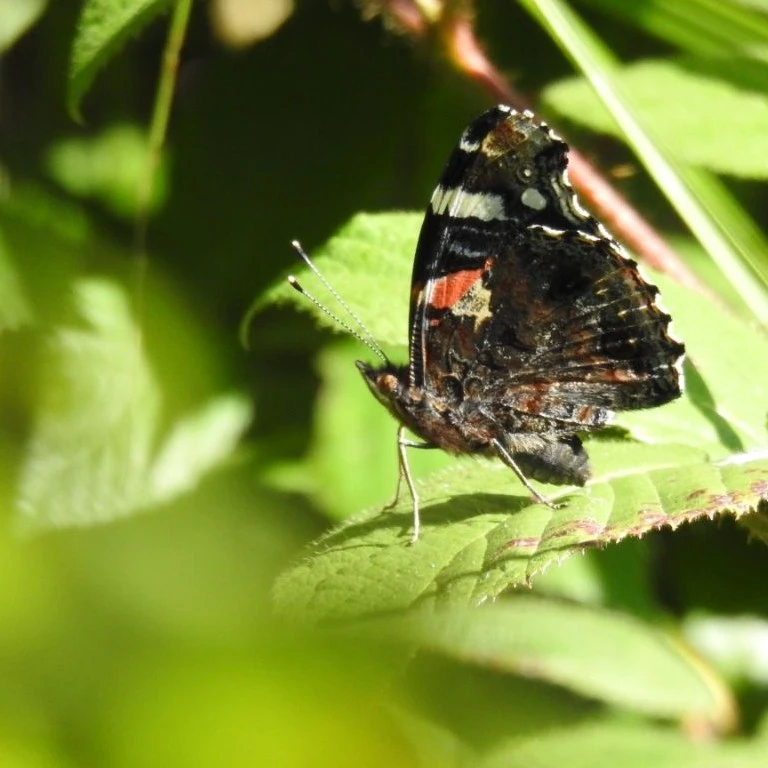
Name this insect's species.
Vanessa atalanta
